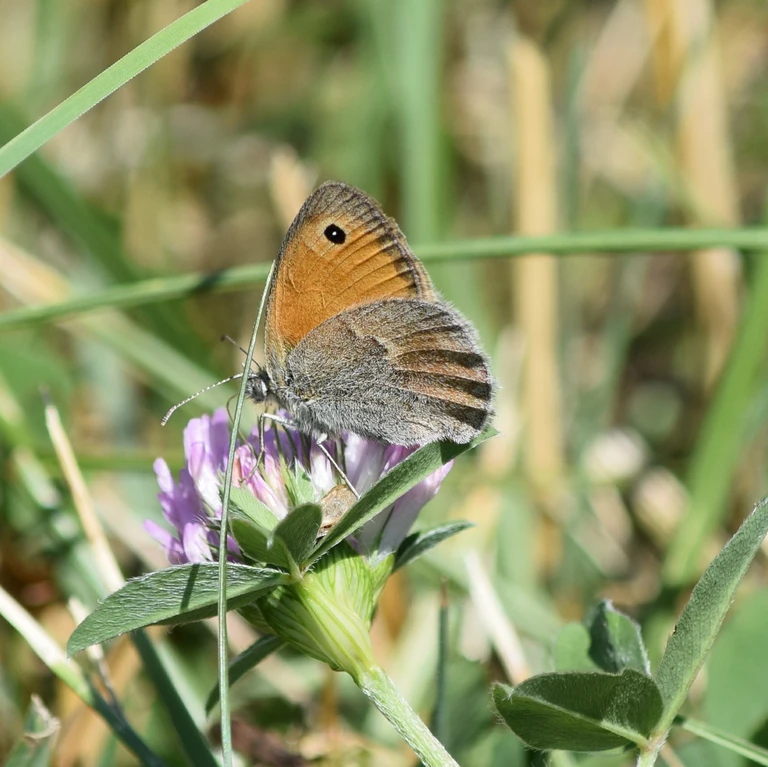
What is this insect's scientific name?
Coenonympha pamphilus
